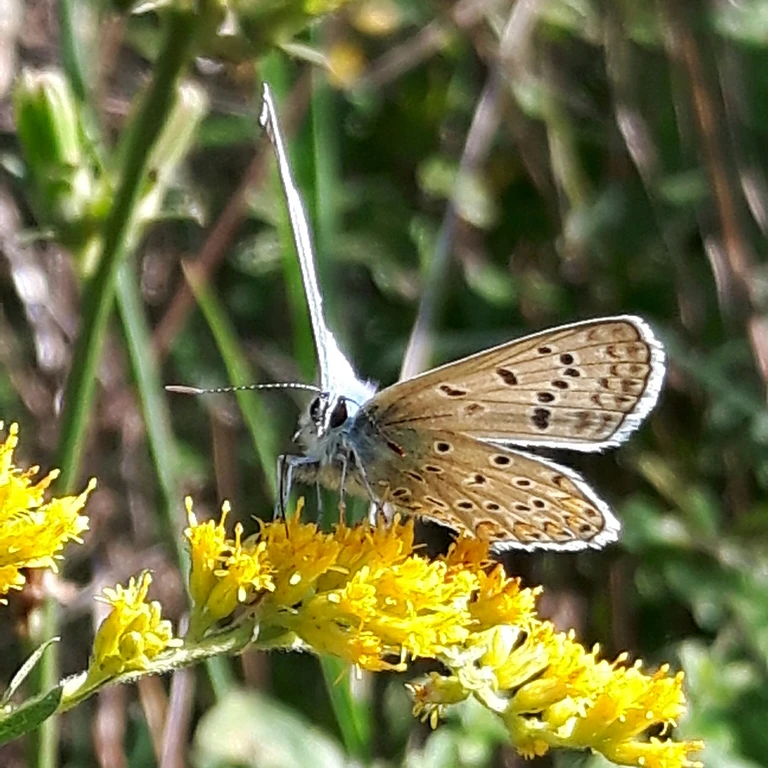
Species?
Polyommatus icarus
